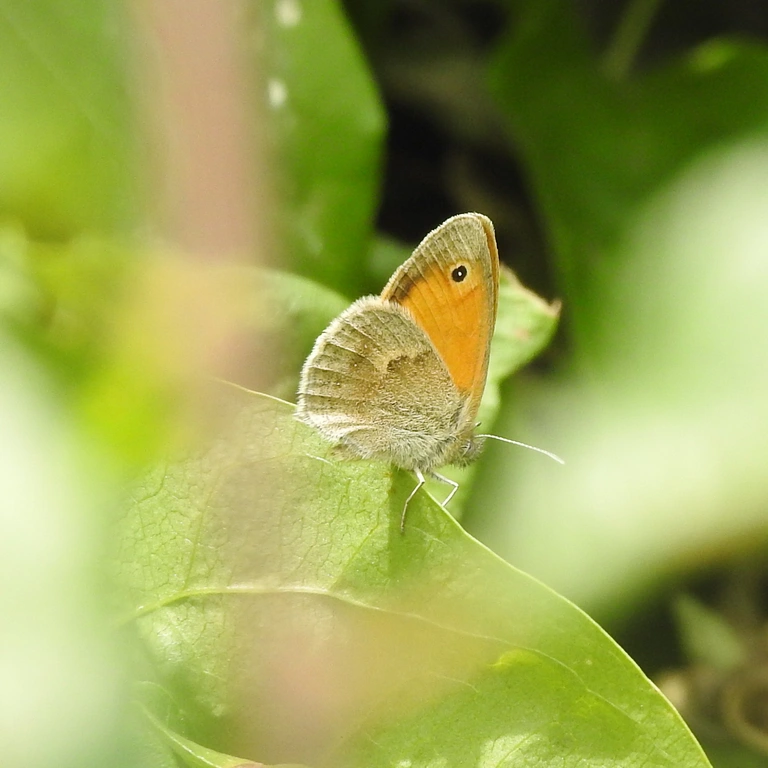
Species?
Coenonympha pamphilus
